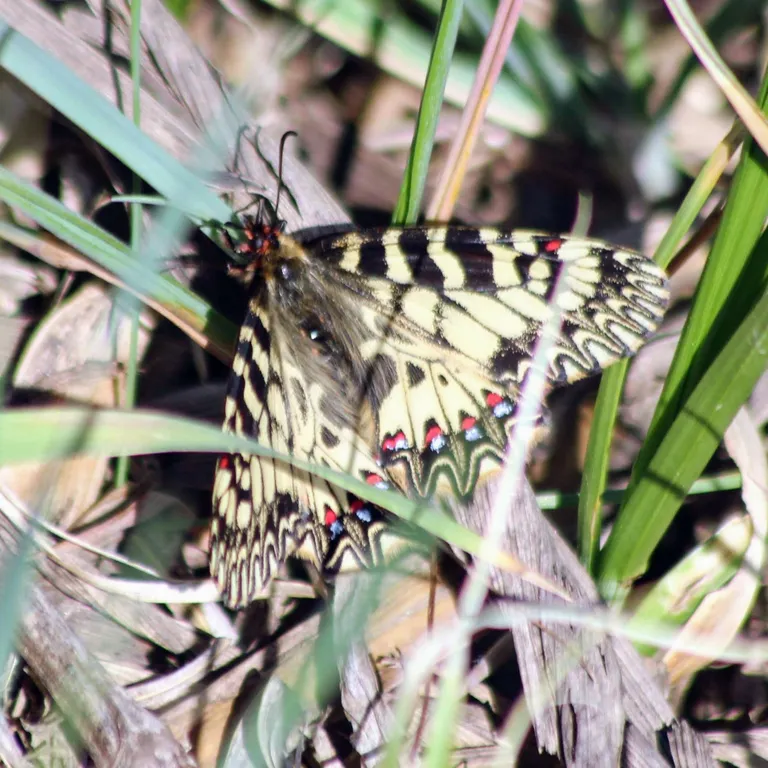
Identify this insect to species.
Zerynthia polyxena
